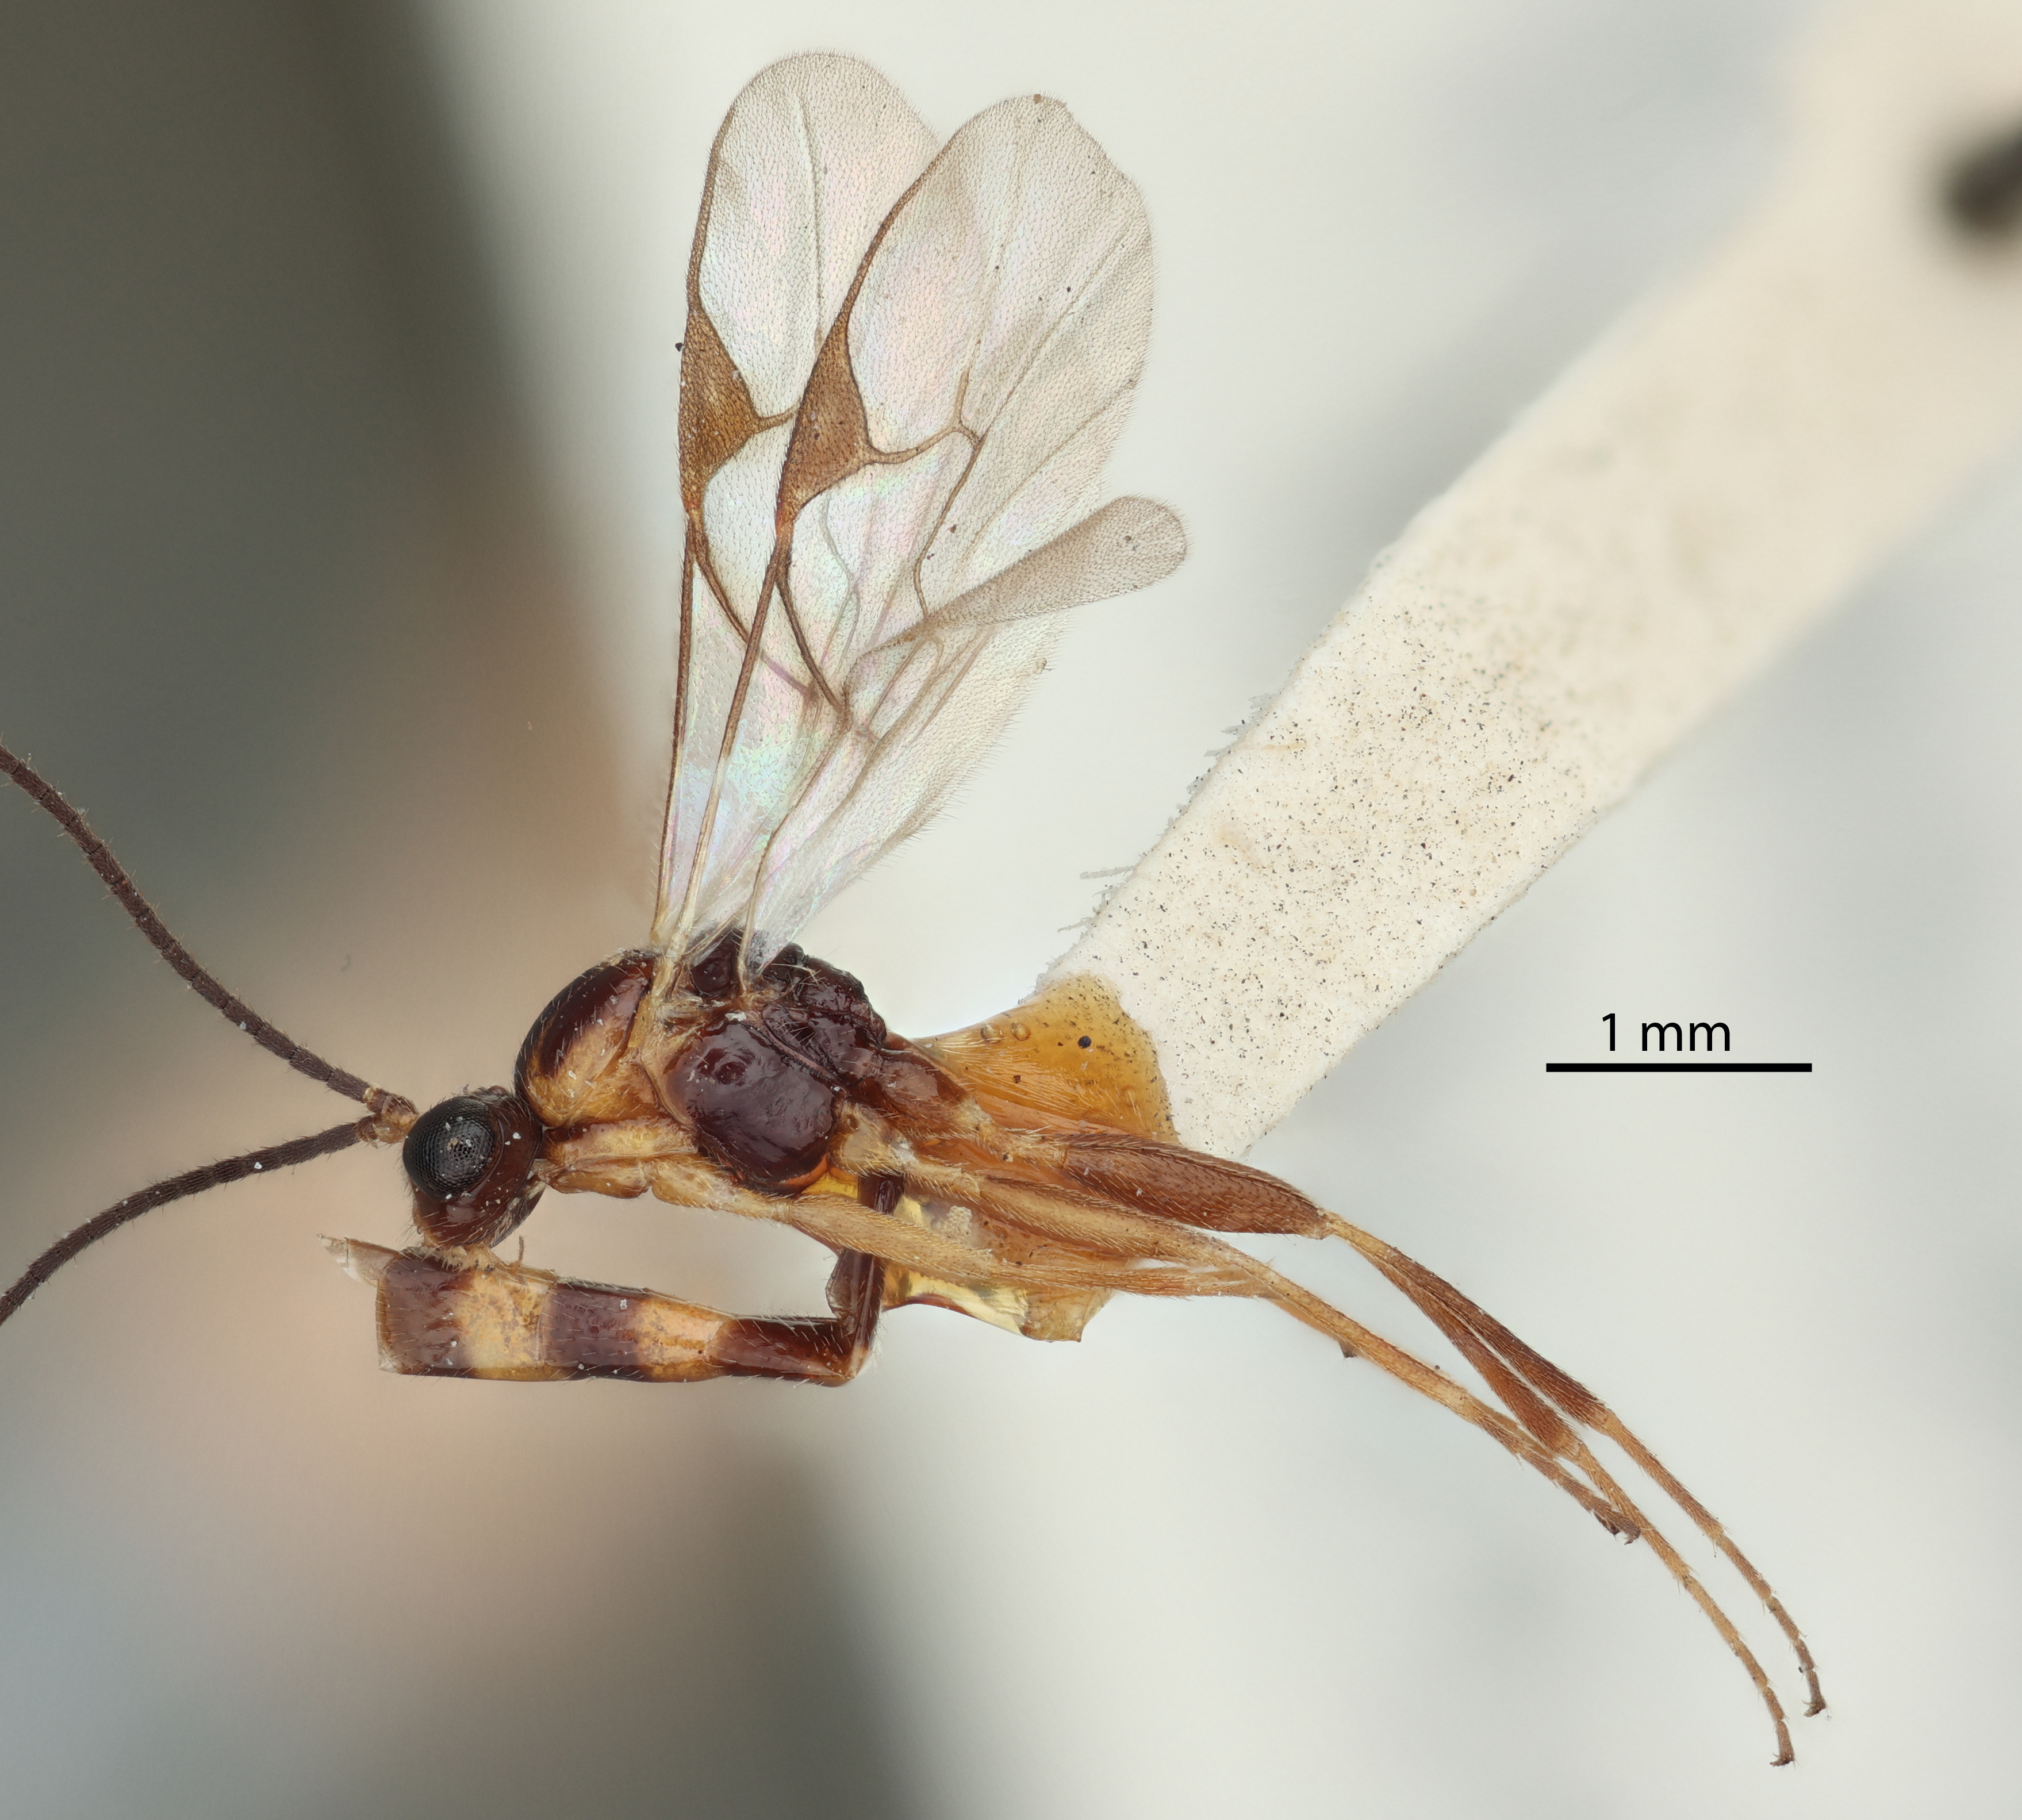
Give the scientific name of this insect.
Aphidius varigatus
